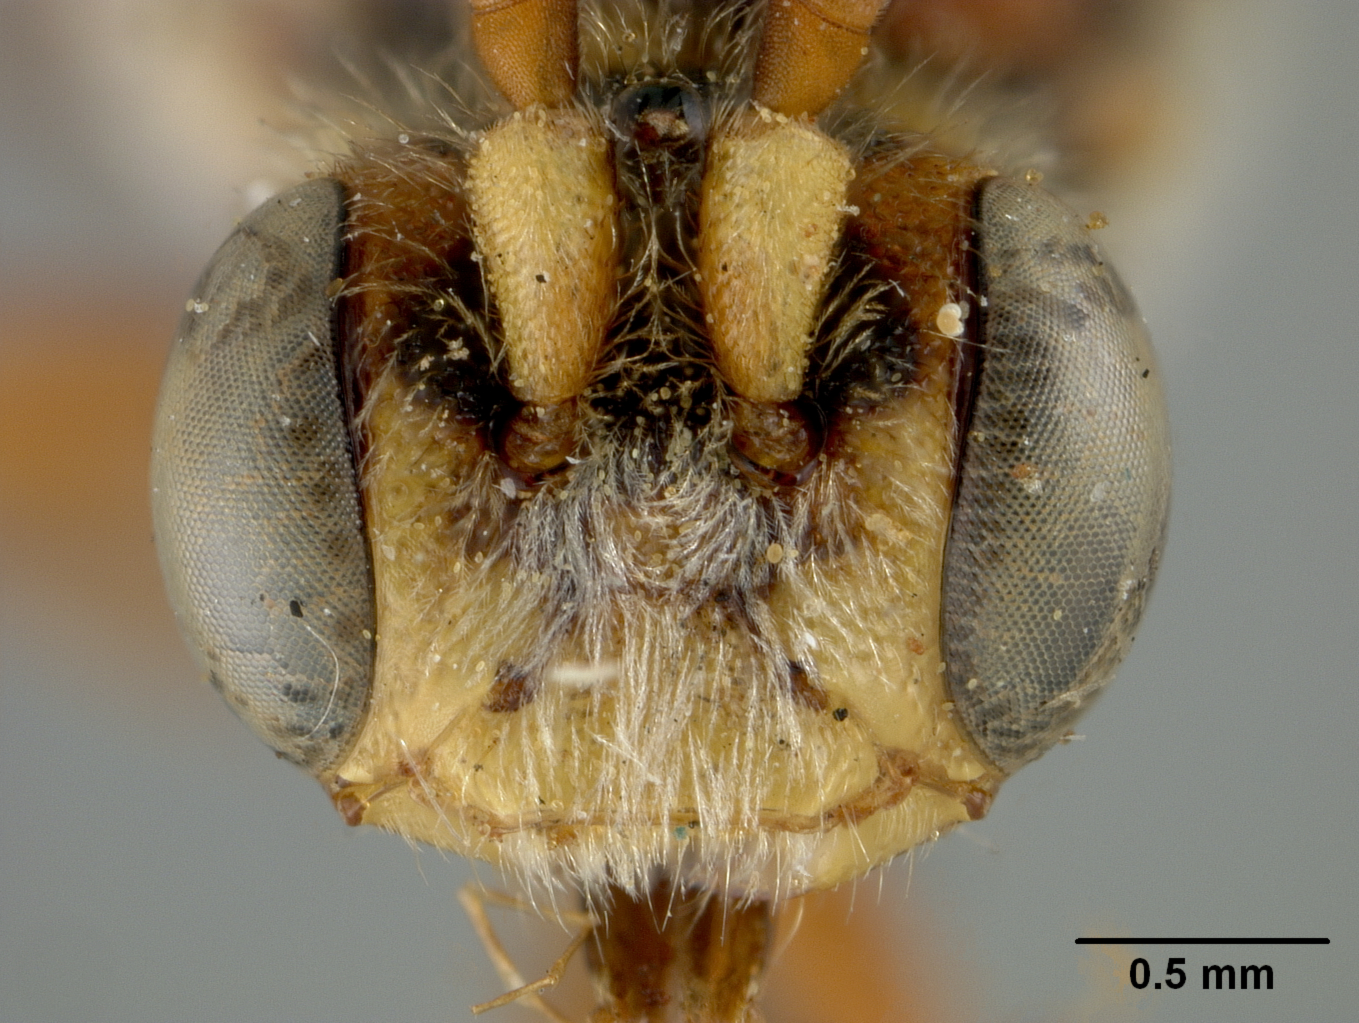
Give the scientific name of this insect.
Nomada indusata
